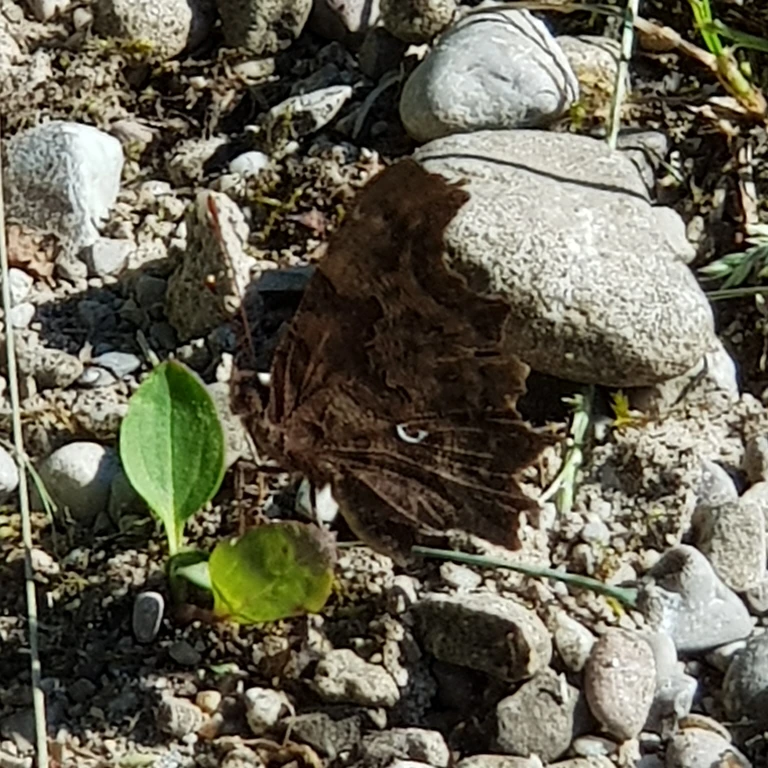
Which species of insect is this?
Polygonia c-album
